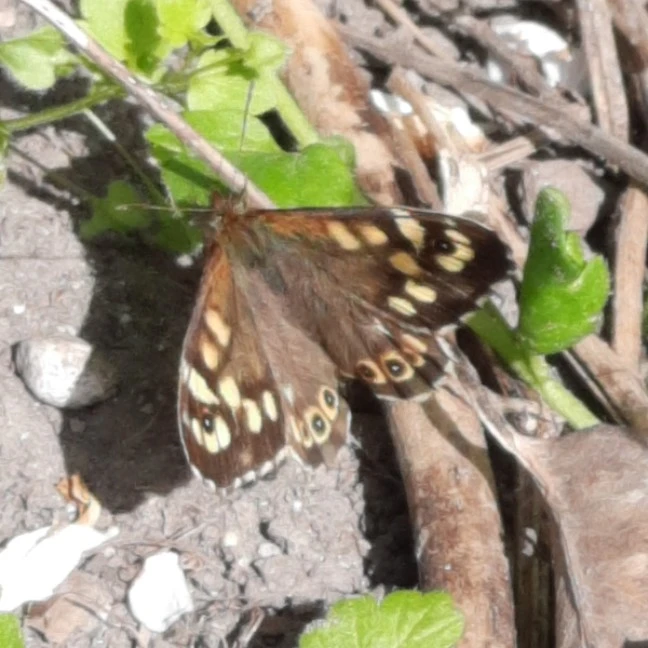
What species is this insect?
Pararge aegeria
